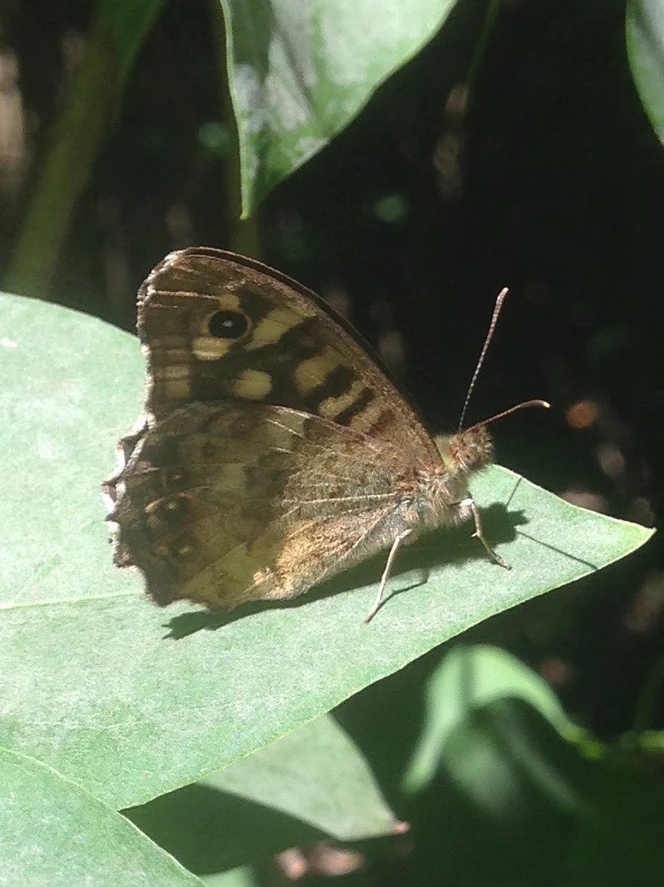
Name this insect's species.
Pararge aegeria
